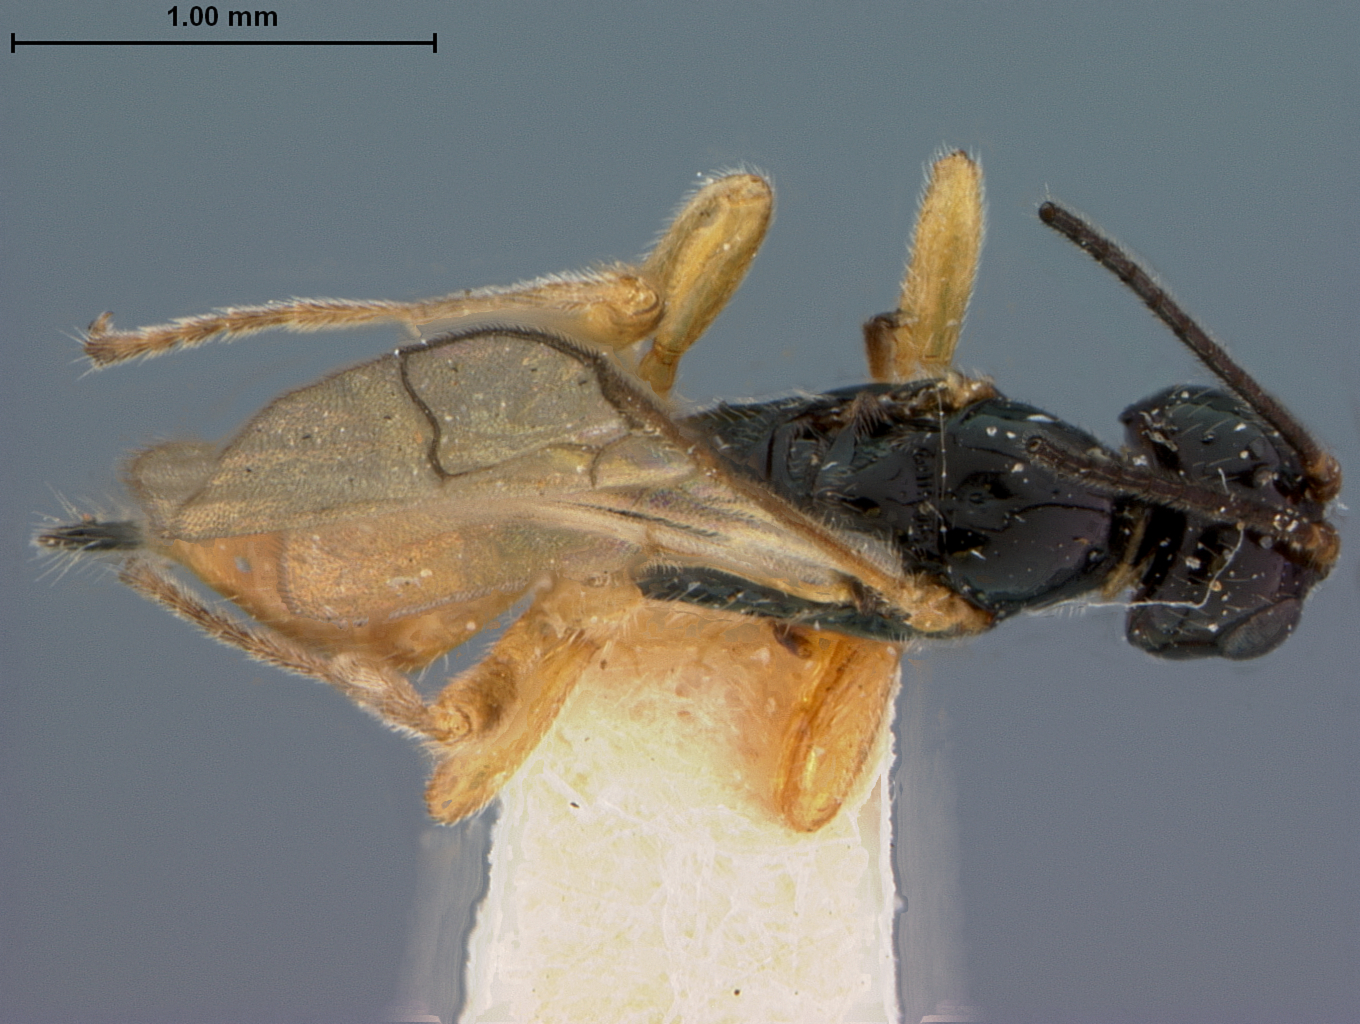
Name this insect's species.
Opius crandalli
